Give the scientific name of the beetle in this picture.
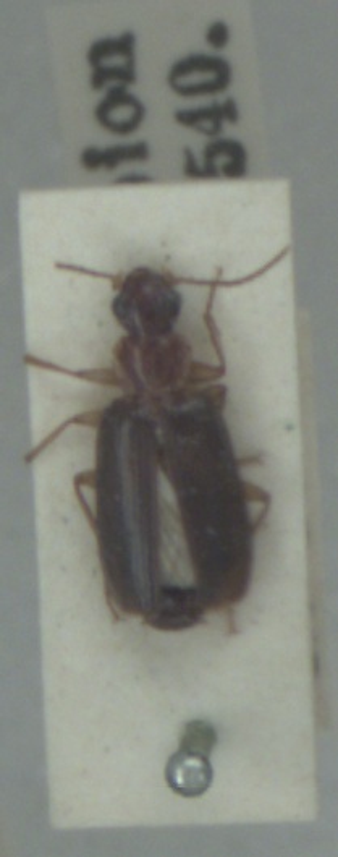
Dromius meridionalis
